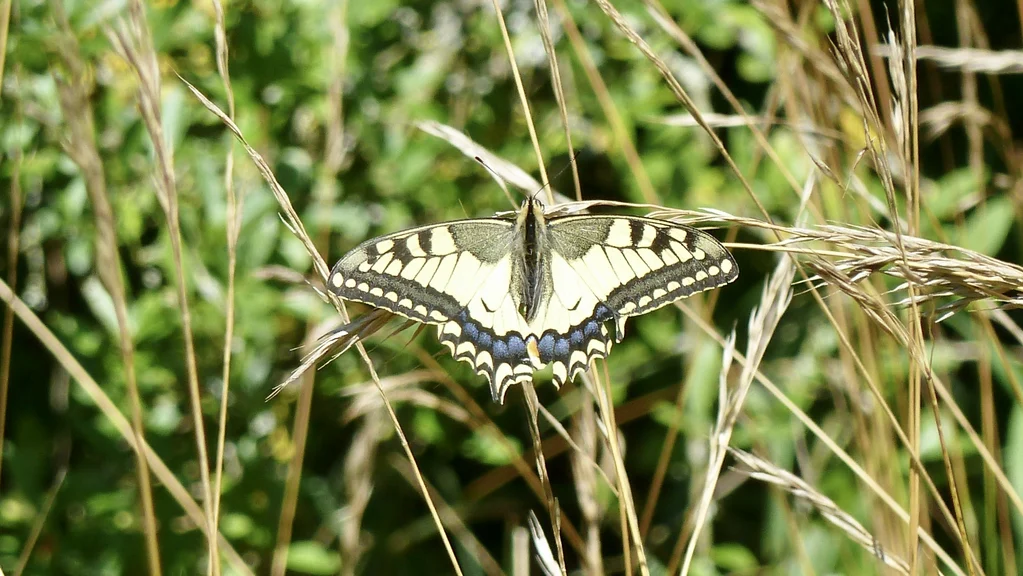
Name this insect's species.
Papilio machaon
